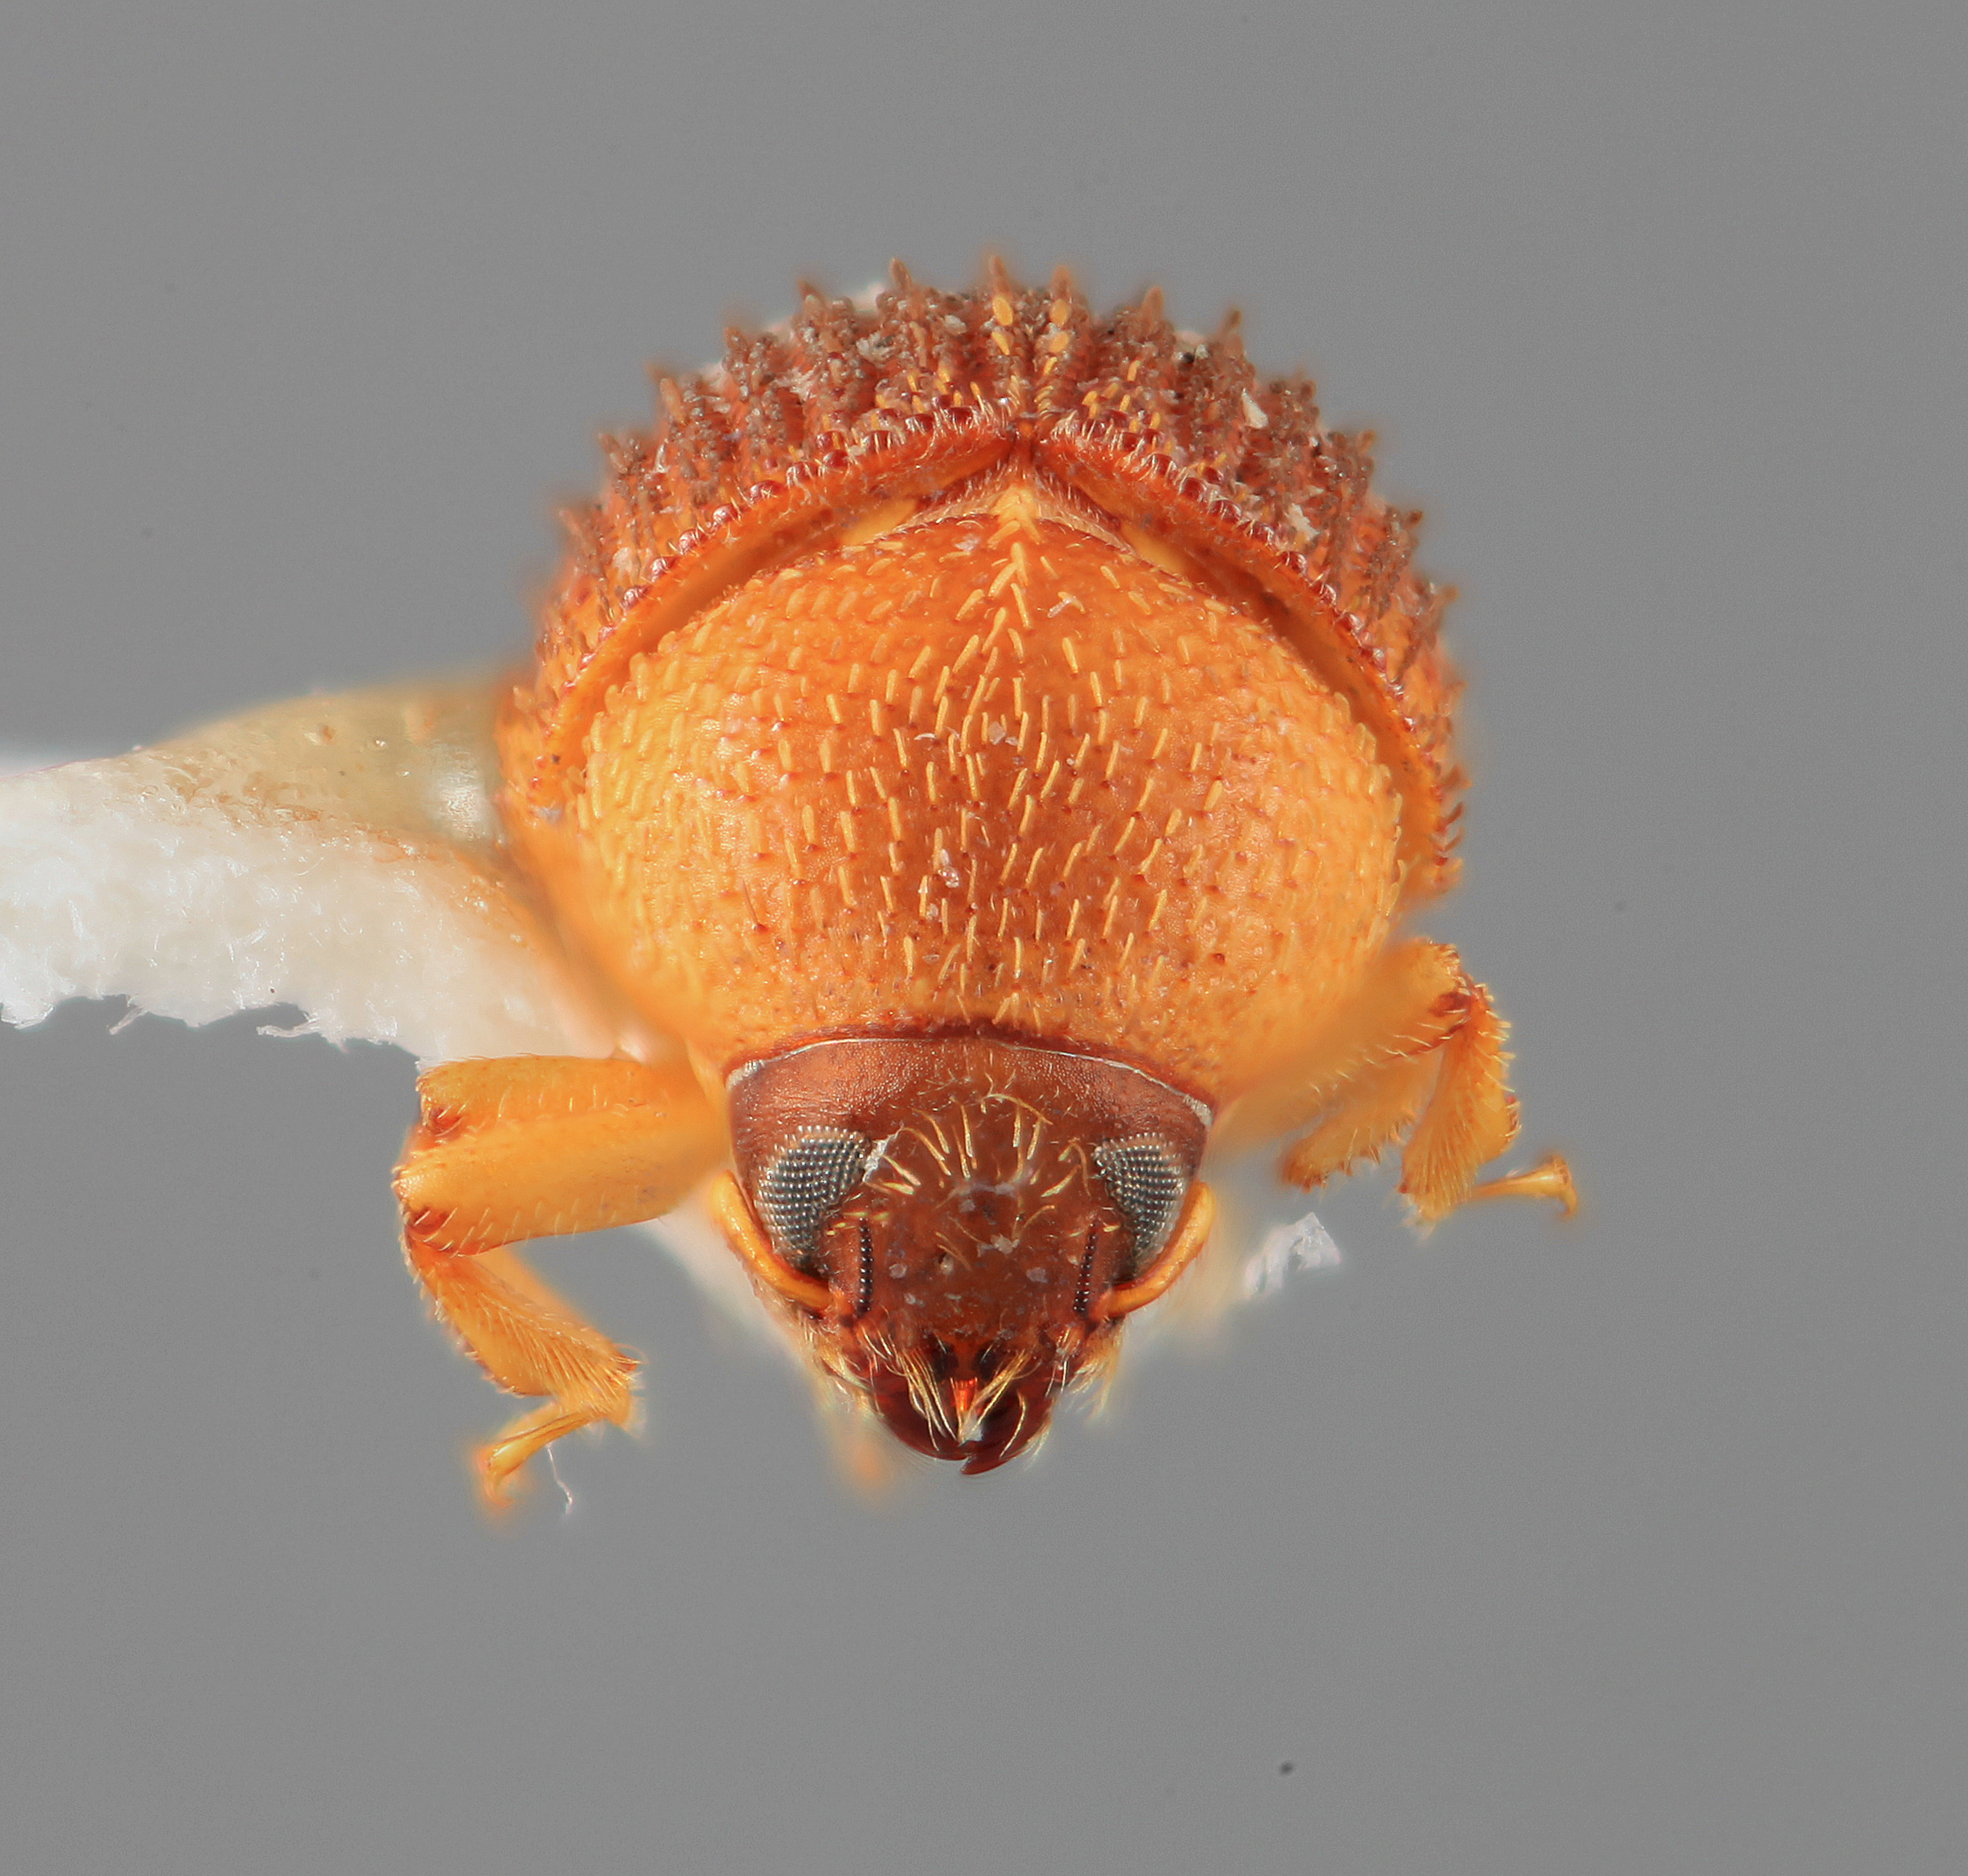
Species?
Chramesus strigilis
